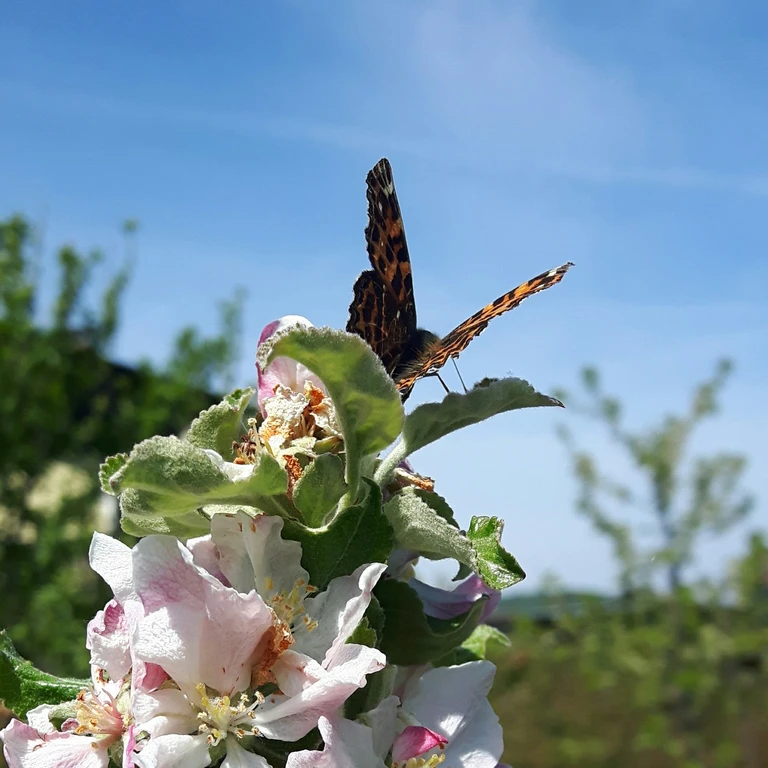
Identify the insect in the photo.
Araschnia levana
